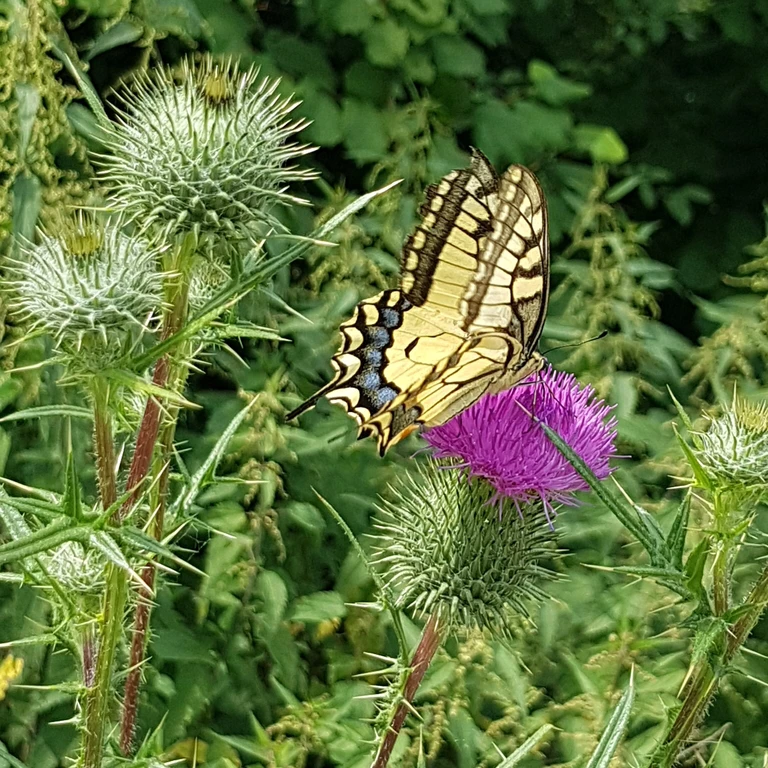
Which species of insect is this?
Papilio machaon
